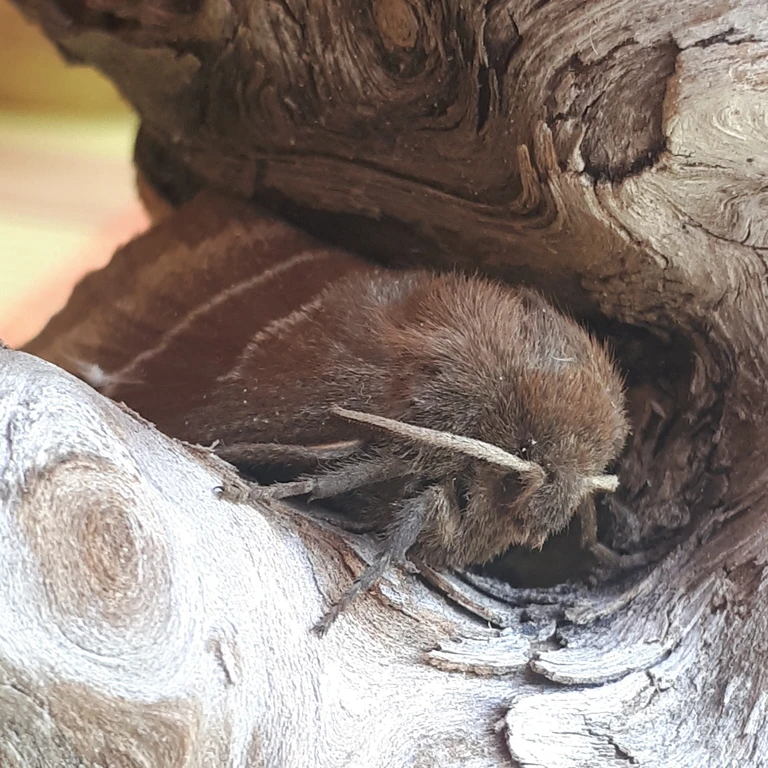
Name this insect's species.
Macrothylacia rubi
